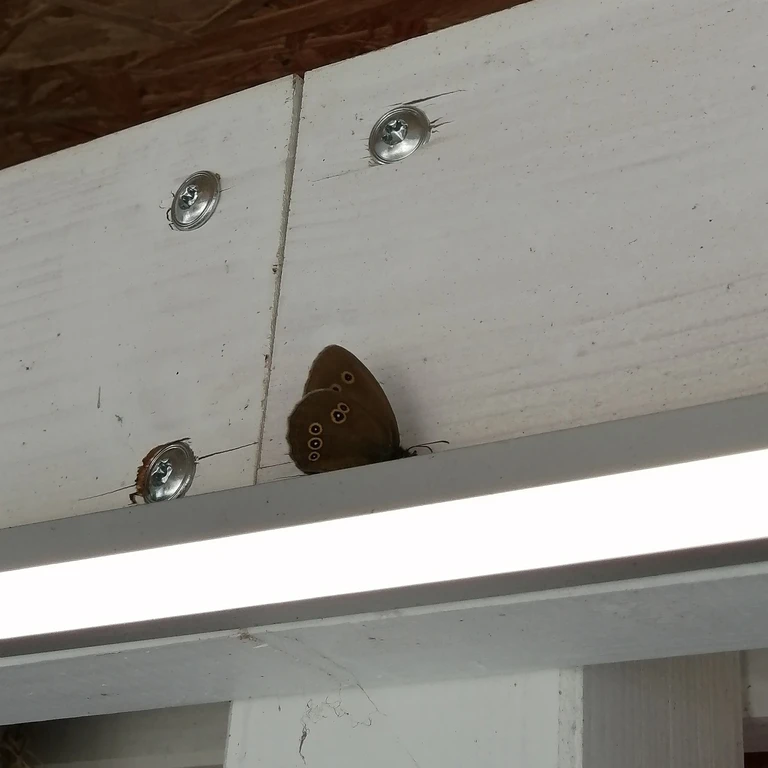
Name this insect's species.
Aphantopus hyperantus
